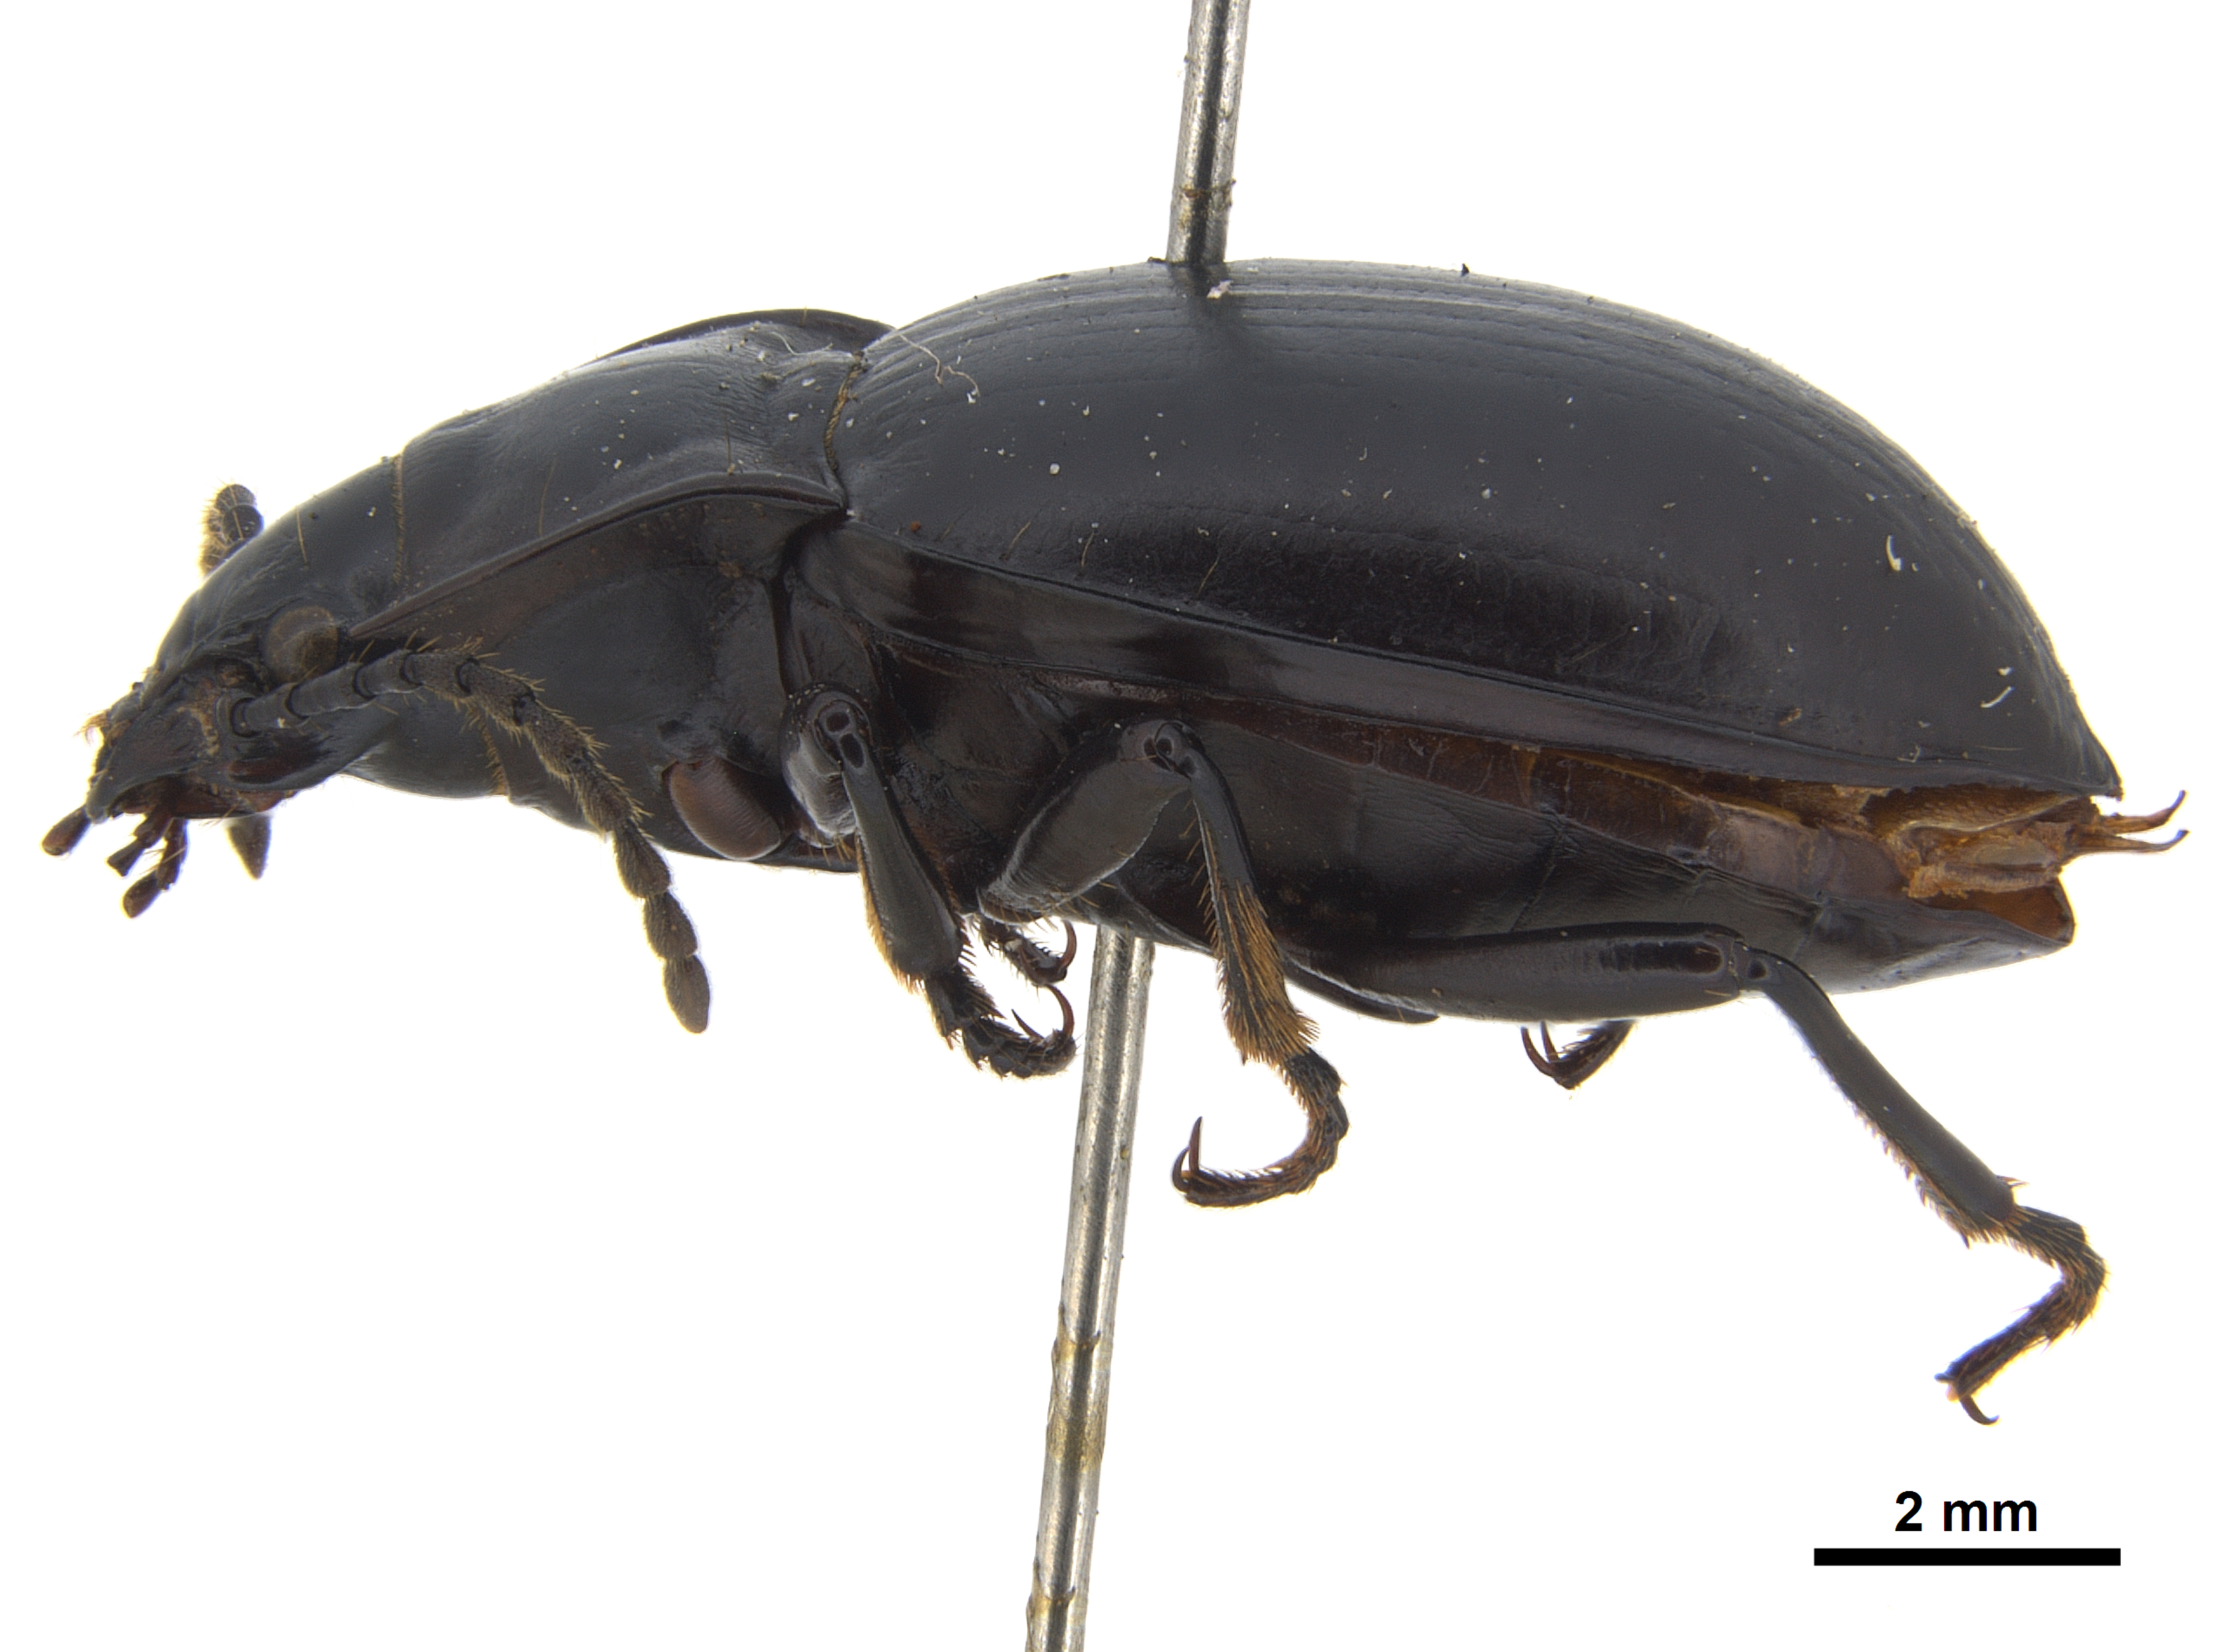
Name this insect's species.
Metrius sericeus (also Metrius contractus)
